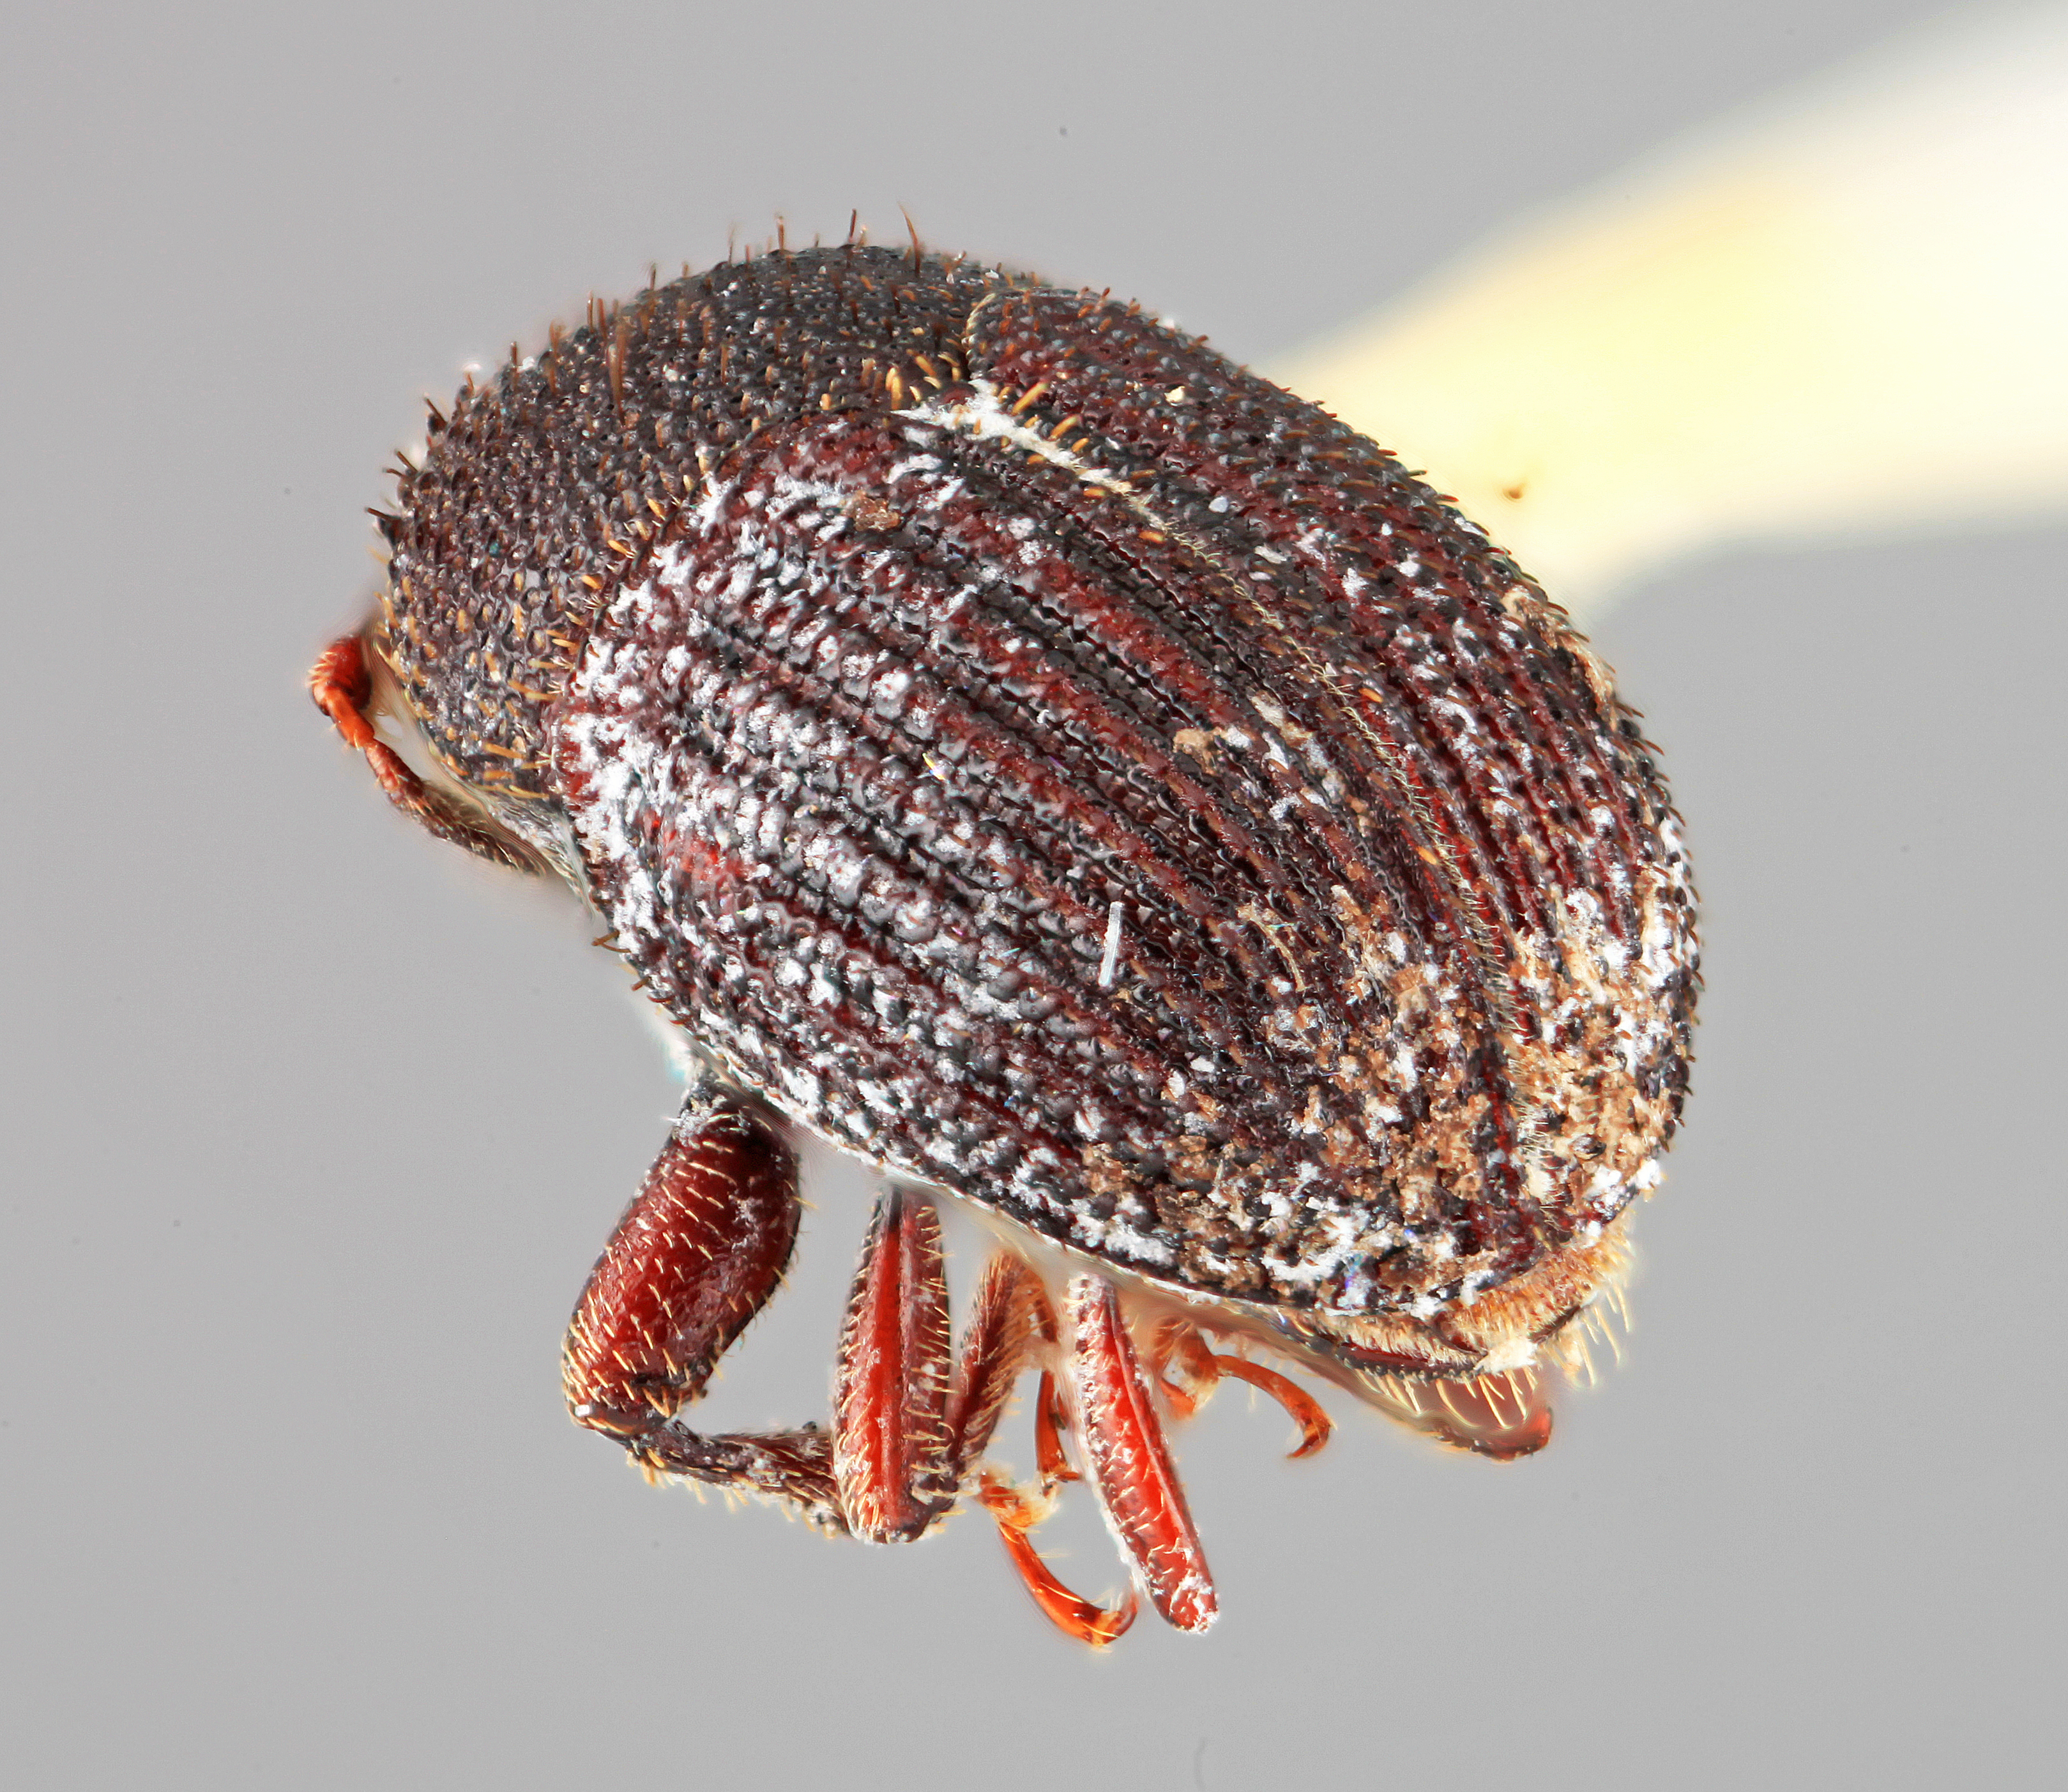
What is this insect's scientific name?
Phloeotribus maurus
